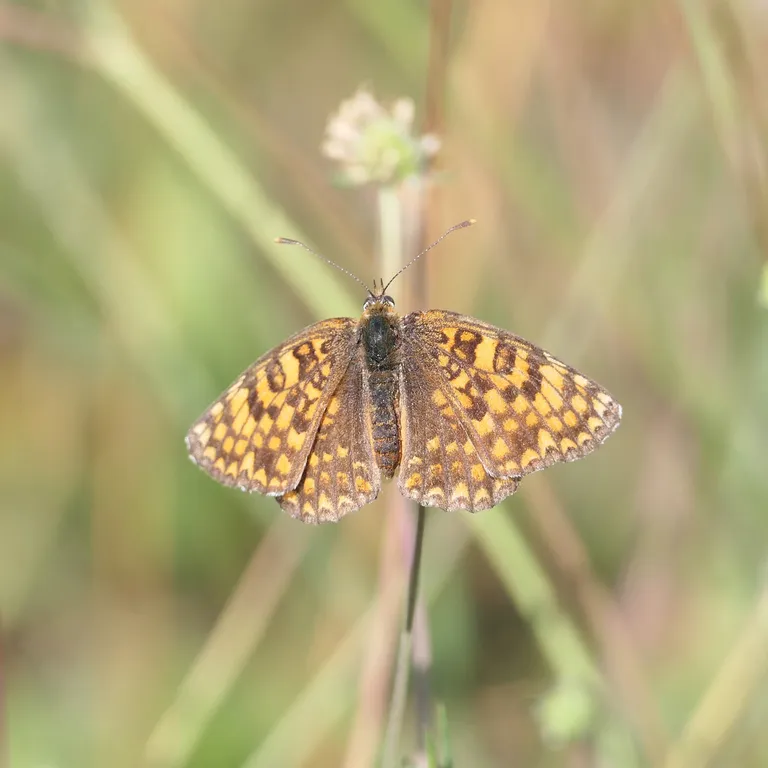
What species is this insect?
Melitaea phoebe
